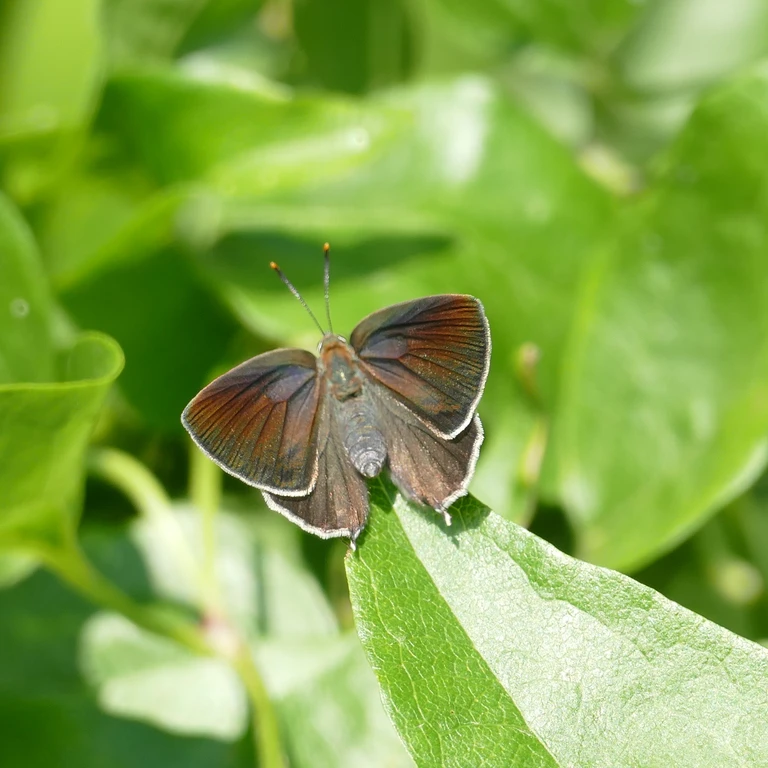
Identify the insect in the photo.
Favonius quercus (also Quercusia quercus)
